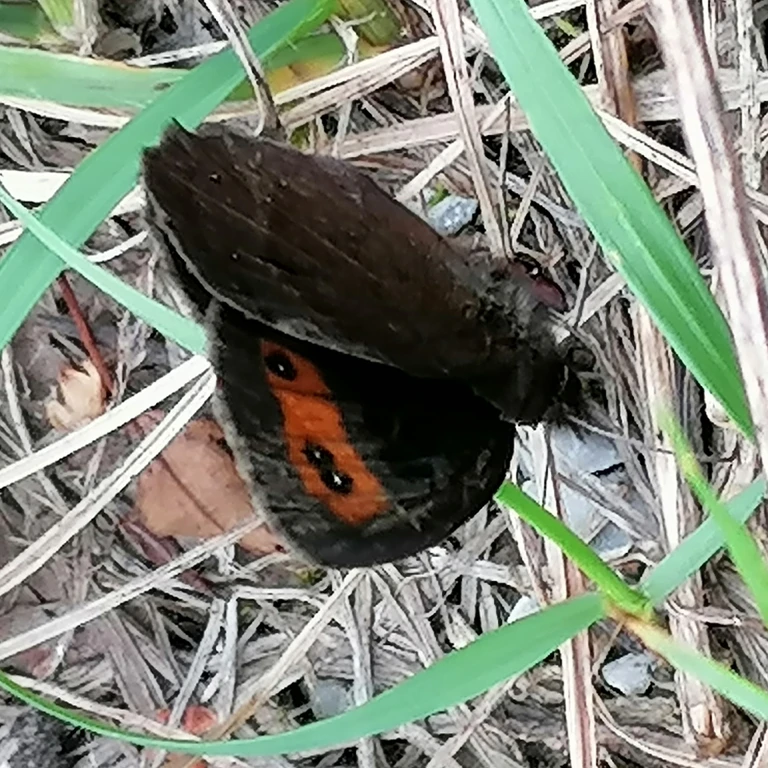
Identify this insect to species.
Erebia aethiops
